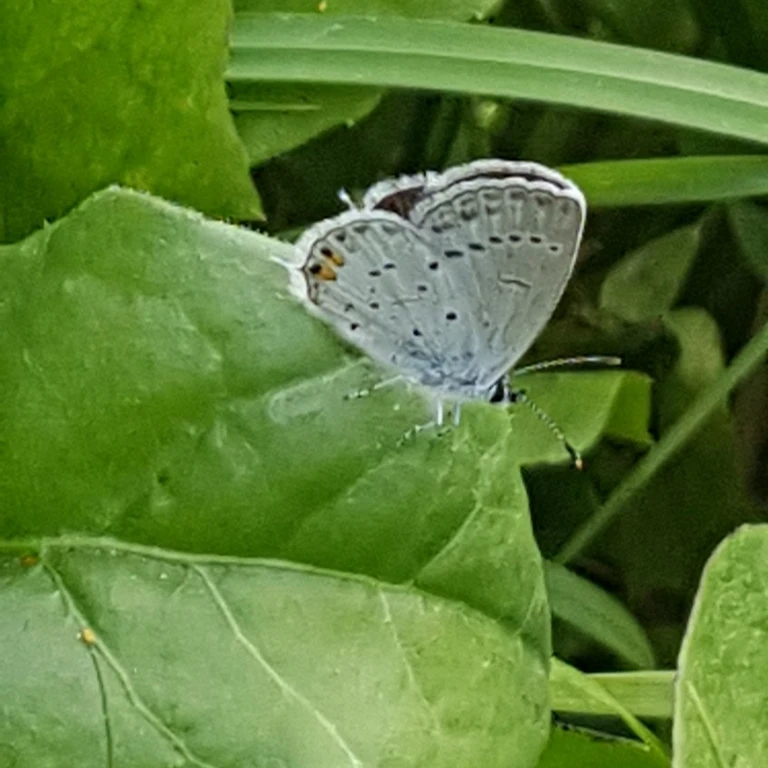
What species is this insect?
Cupido argiades (also Elkalyce argiades)
